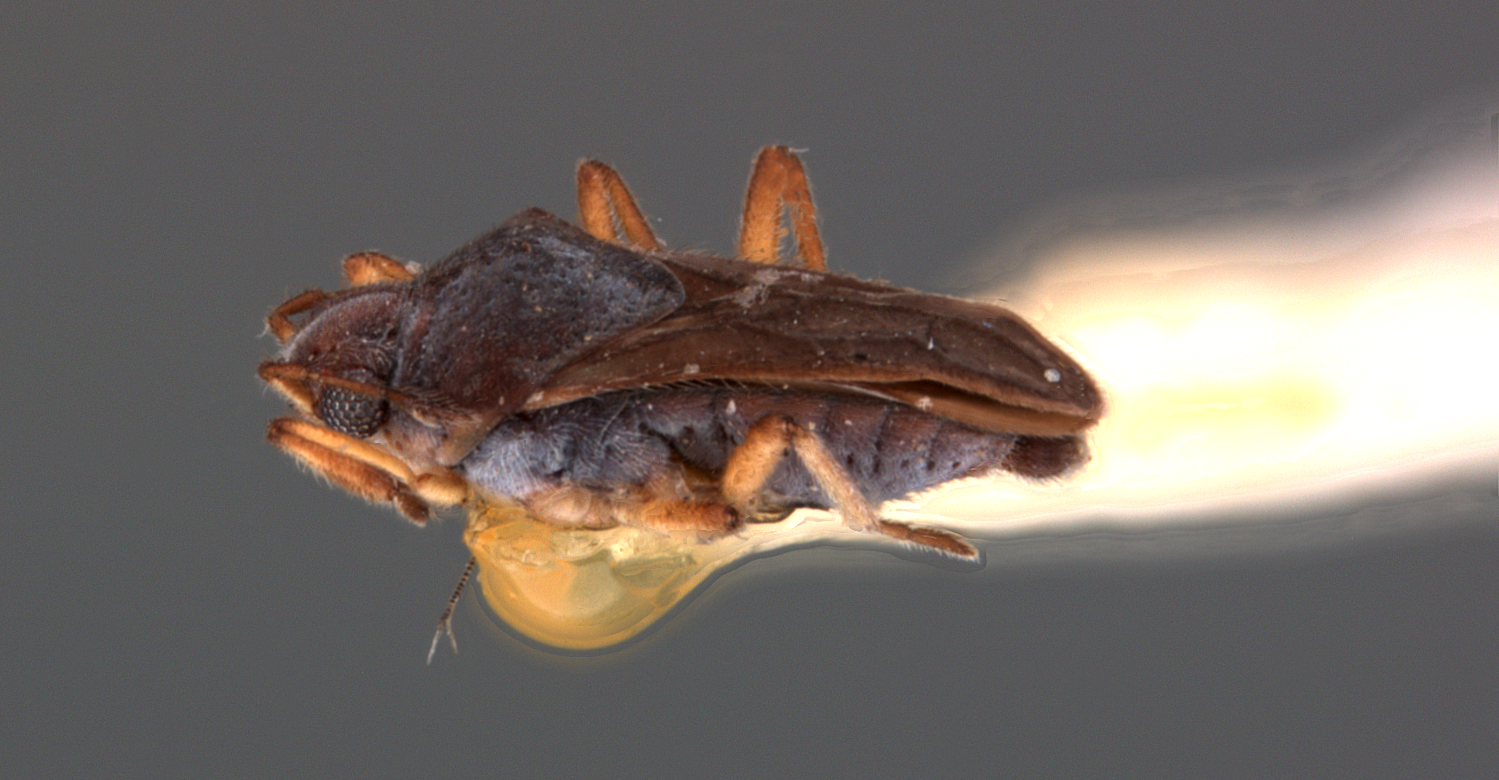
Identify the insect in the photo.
Microvelia lujanana
